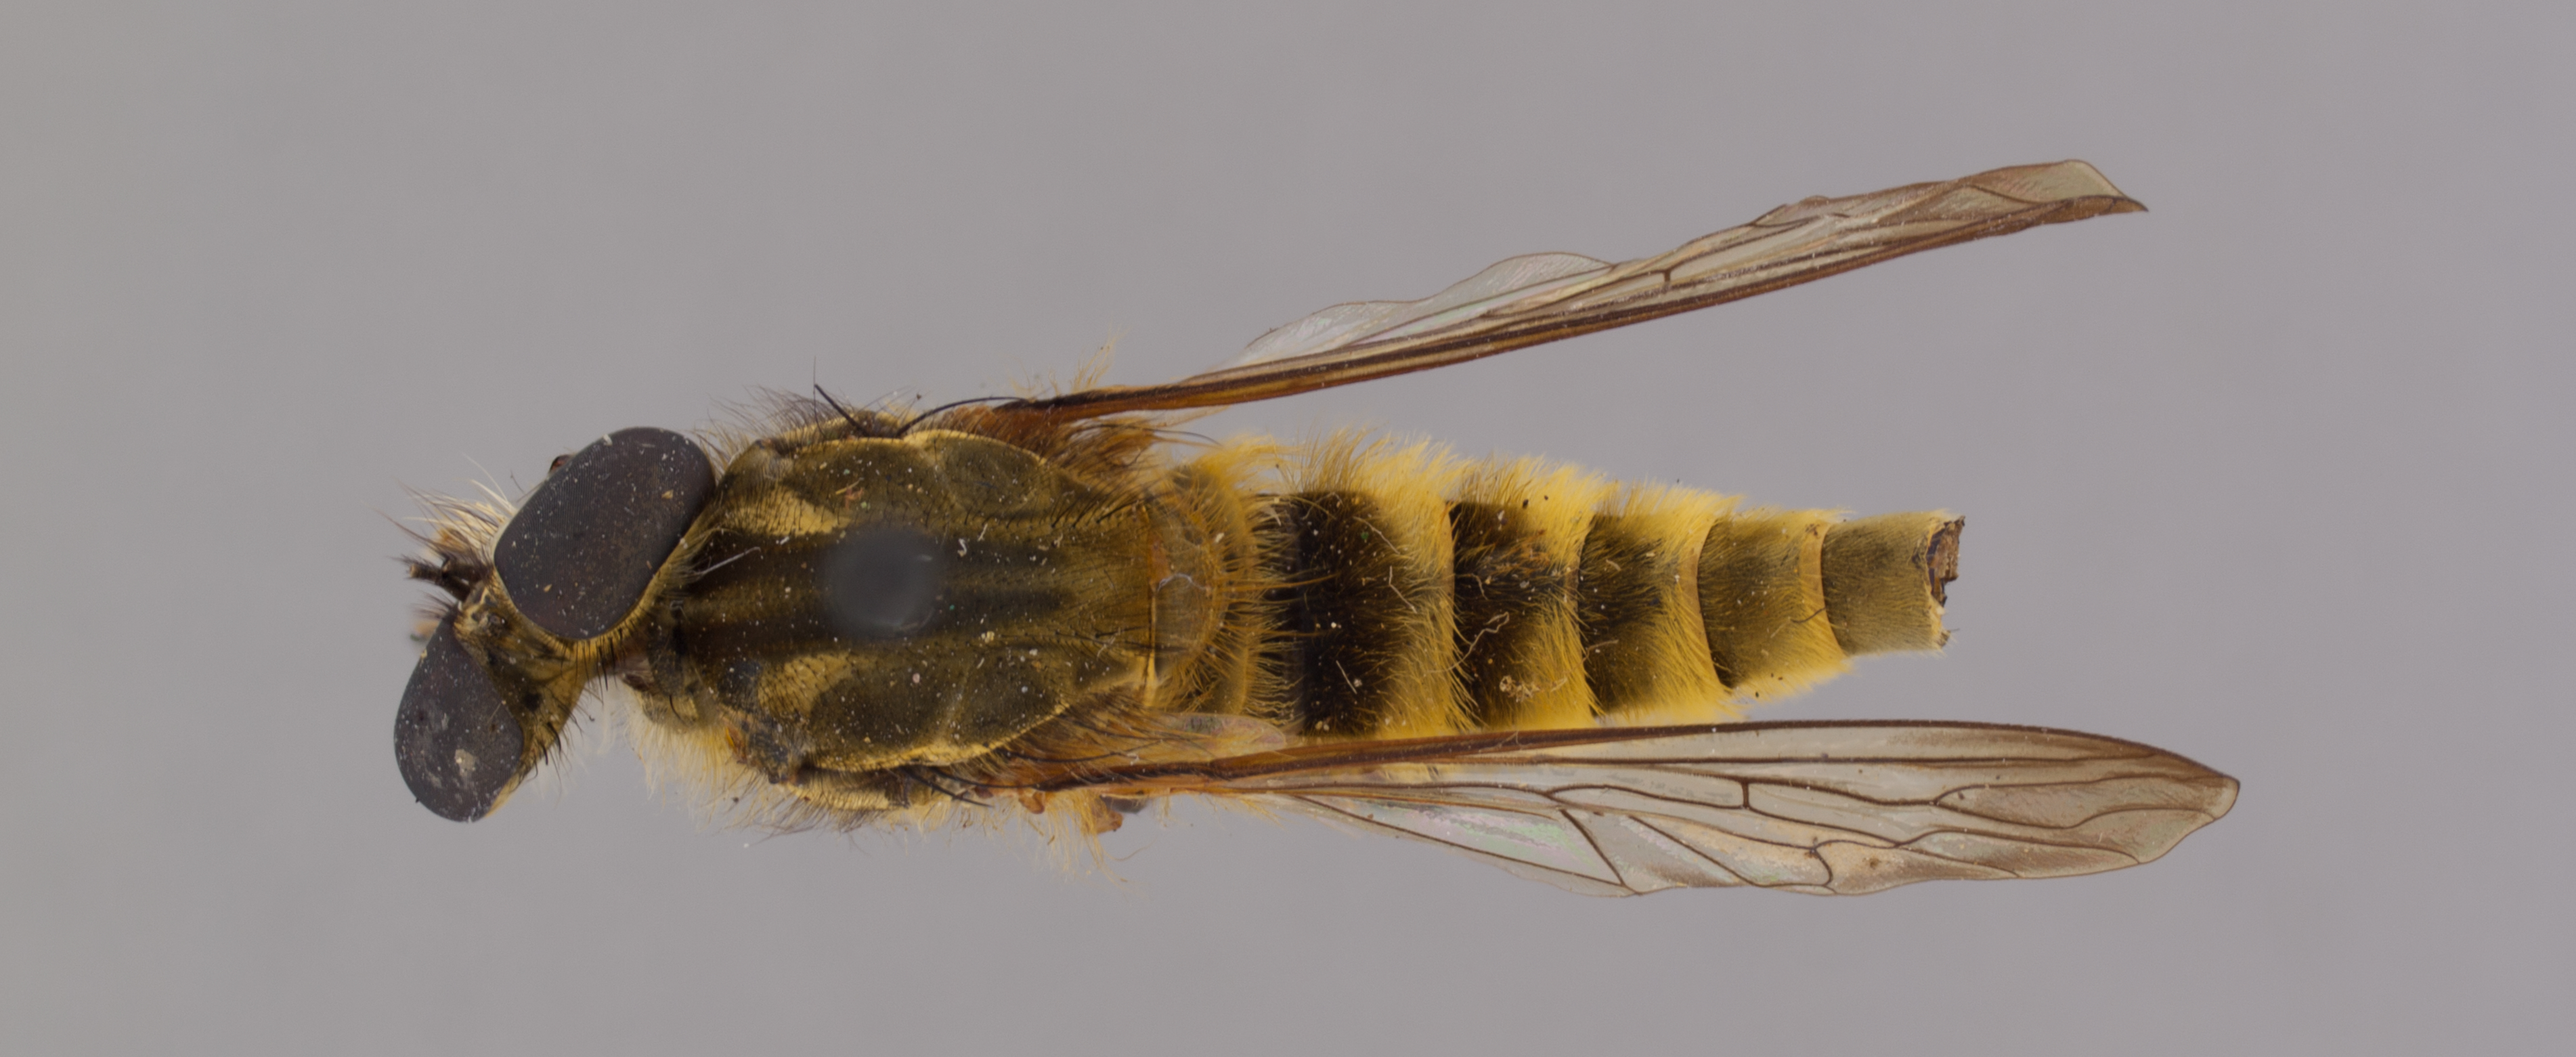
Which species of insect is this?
Astochia flava
